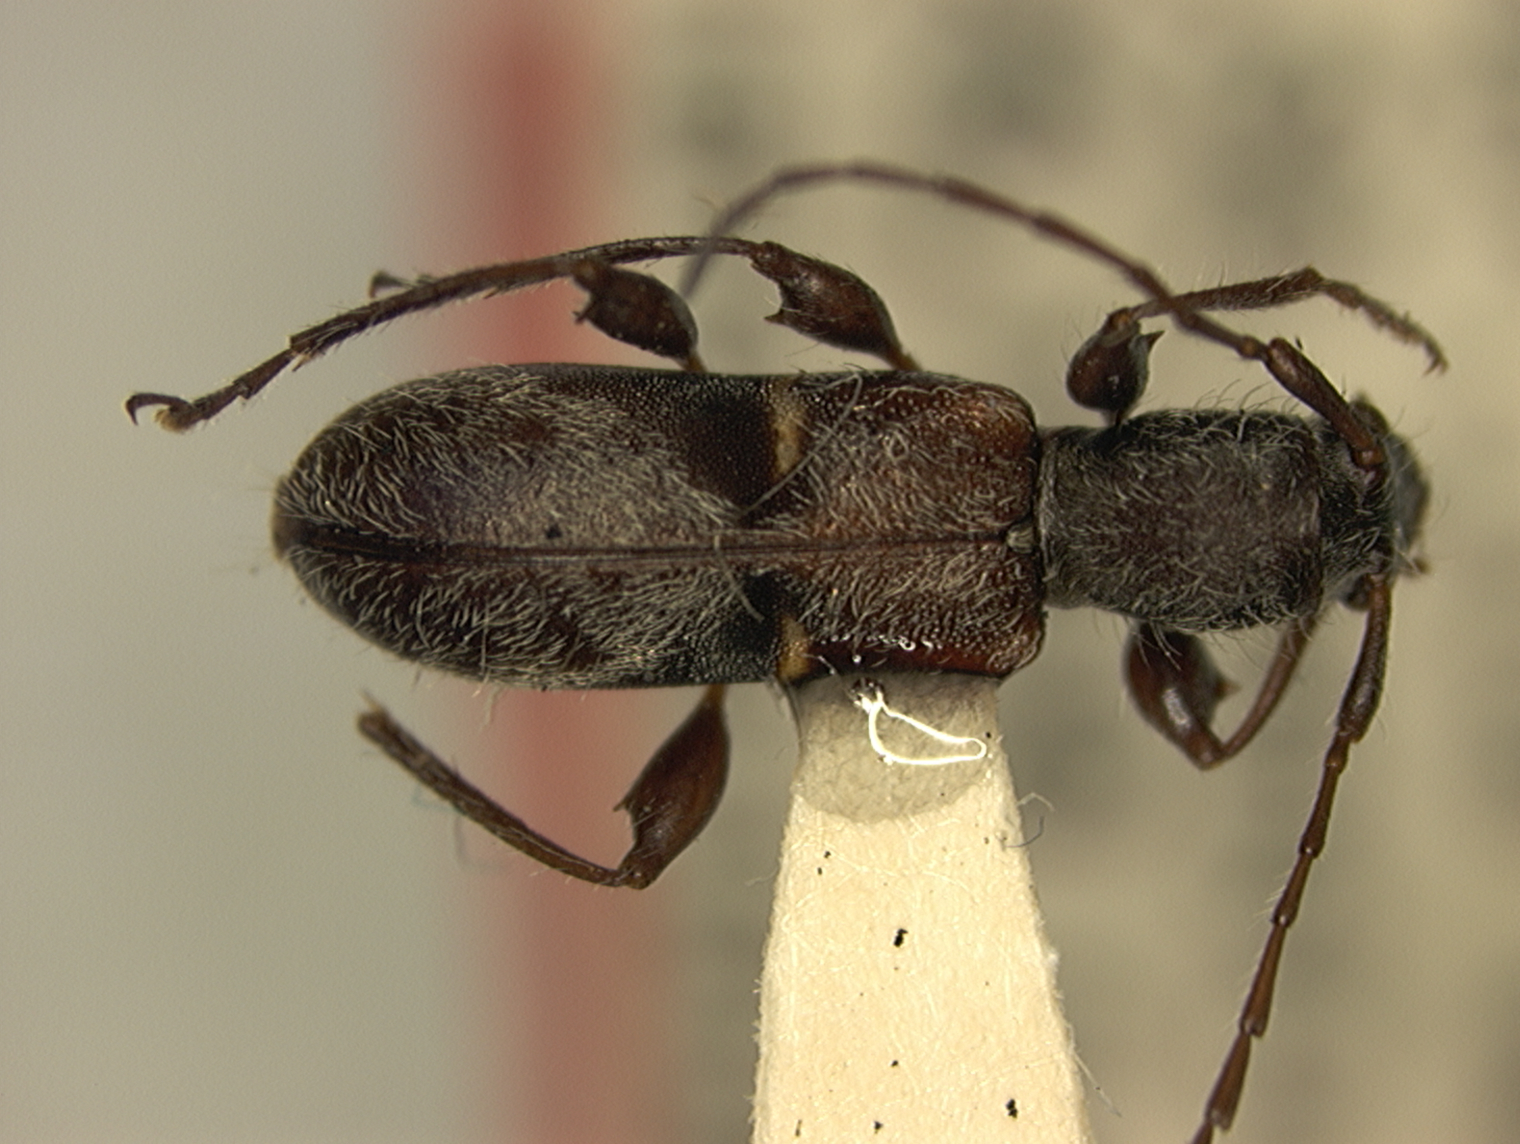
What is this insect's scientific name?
Plectromerus dominicanus (also Curiosa dominicana)
